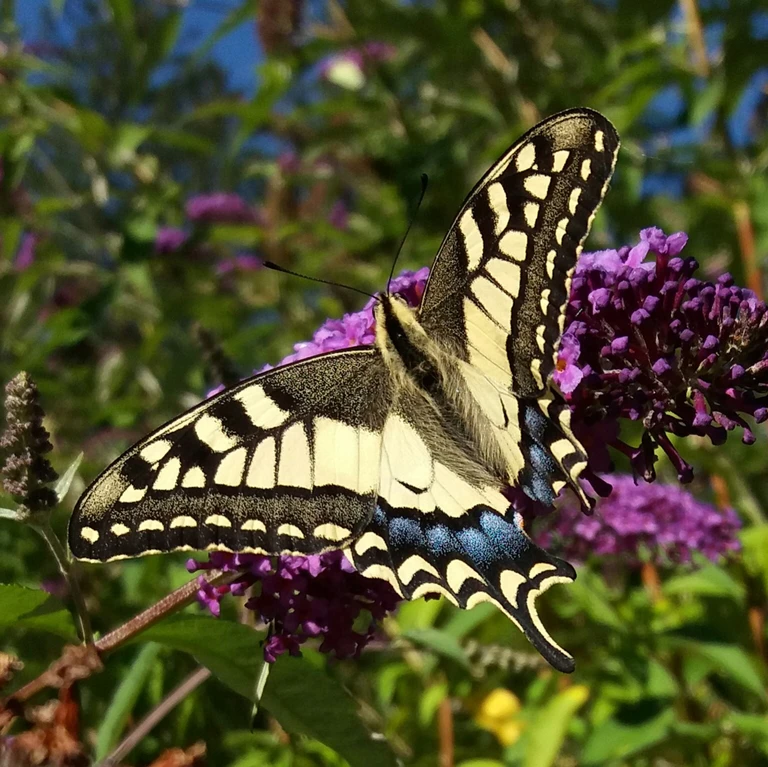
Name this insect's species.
Papilio machaon
